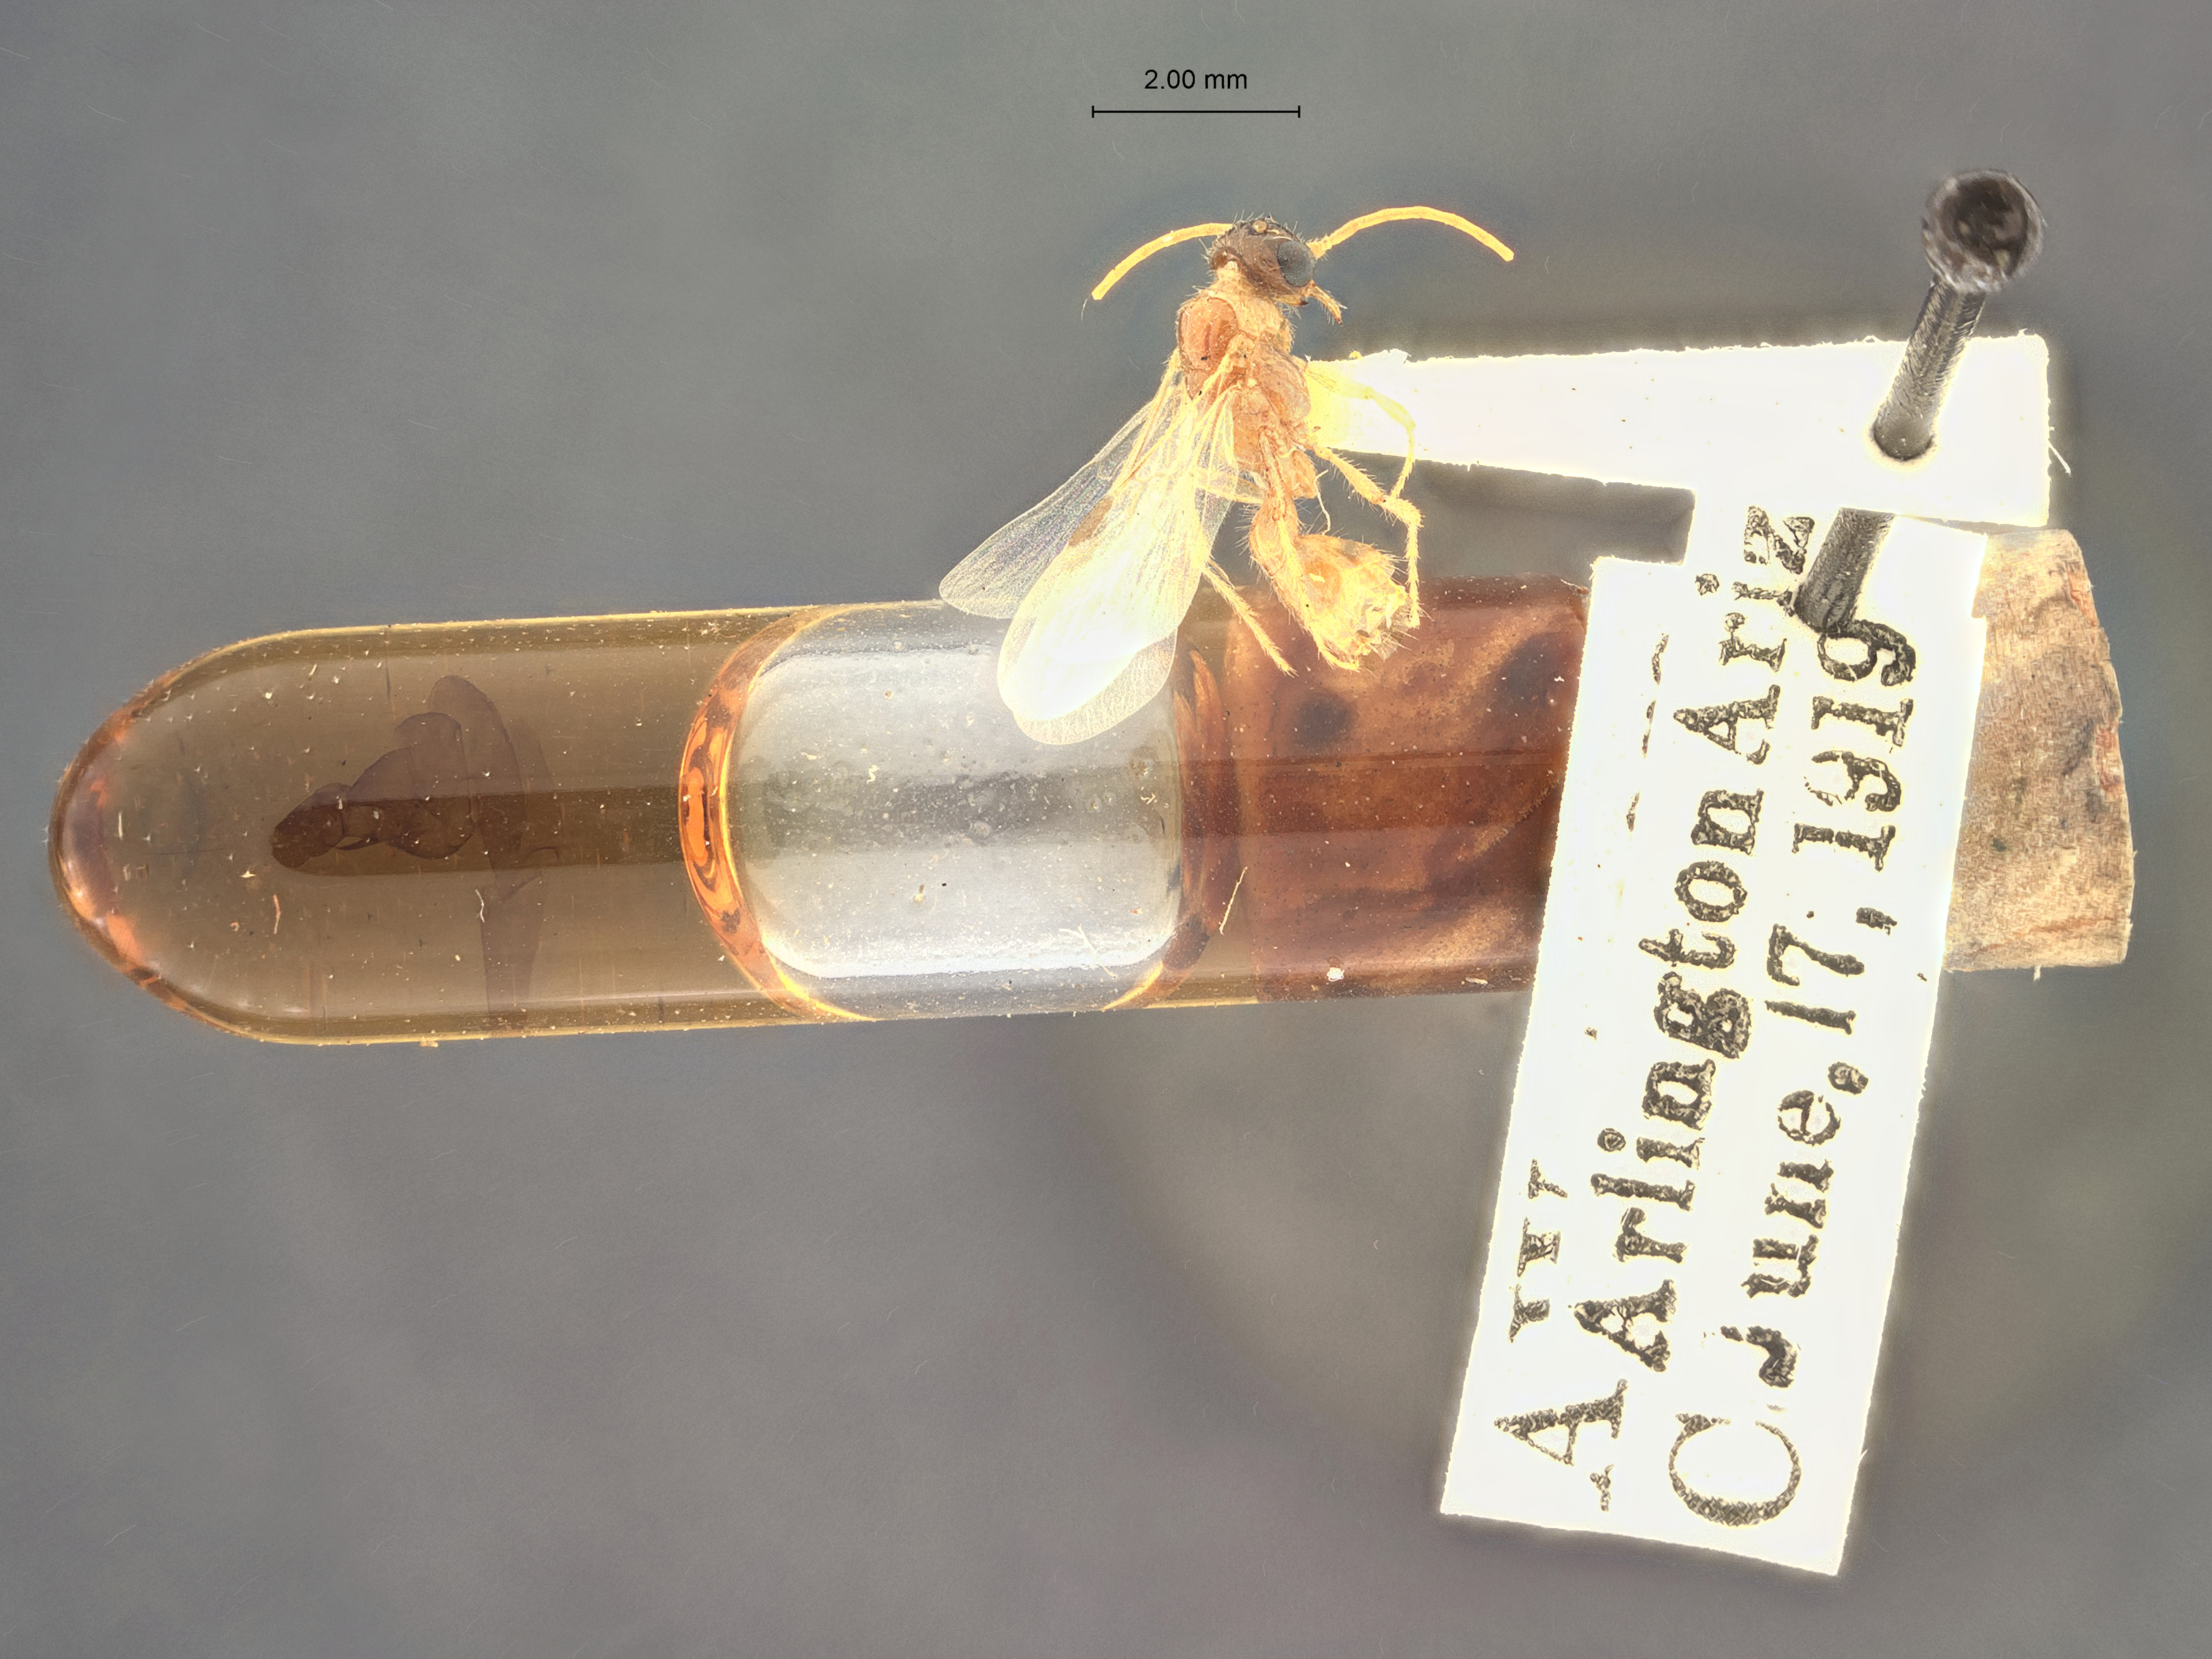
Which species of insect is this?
Brachycistis acuta
